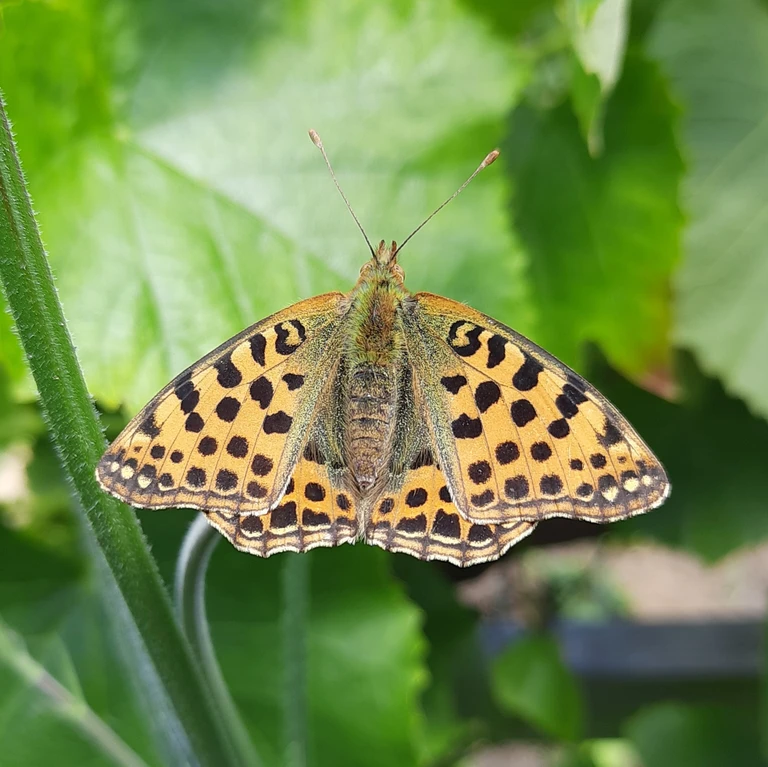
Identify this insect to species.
Issoria lathonia
